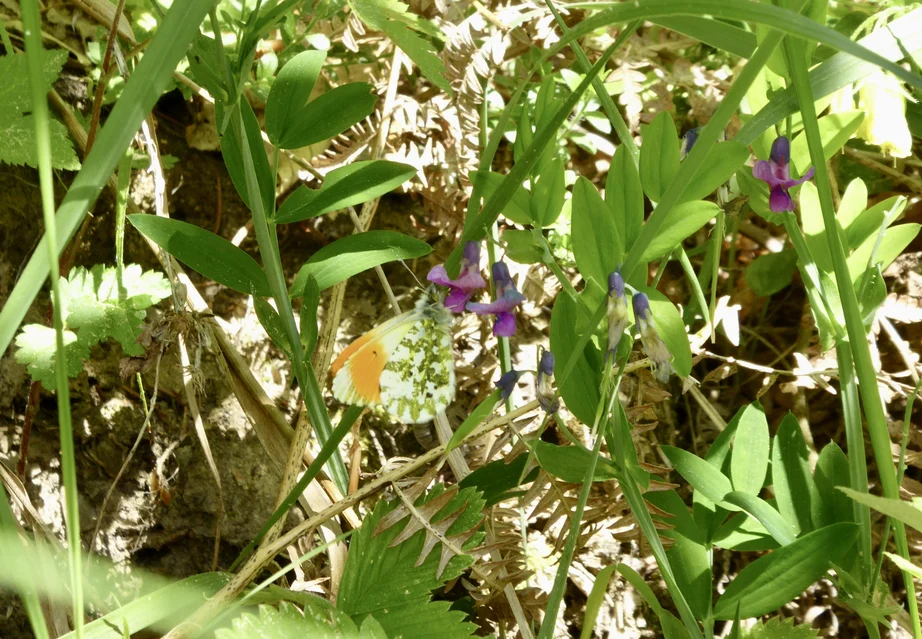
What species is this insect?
Anthocharis cardamines
